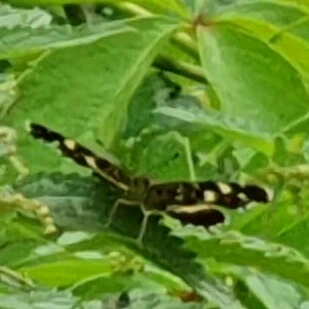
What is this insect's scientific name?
Araschnia levana
